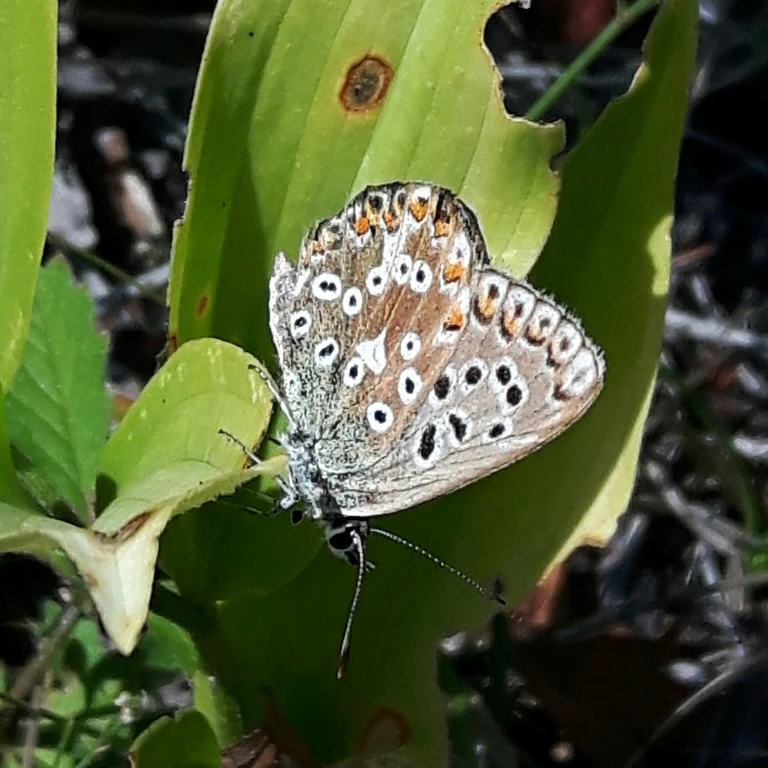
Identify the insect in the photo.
Lysandra coridon
